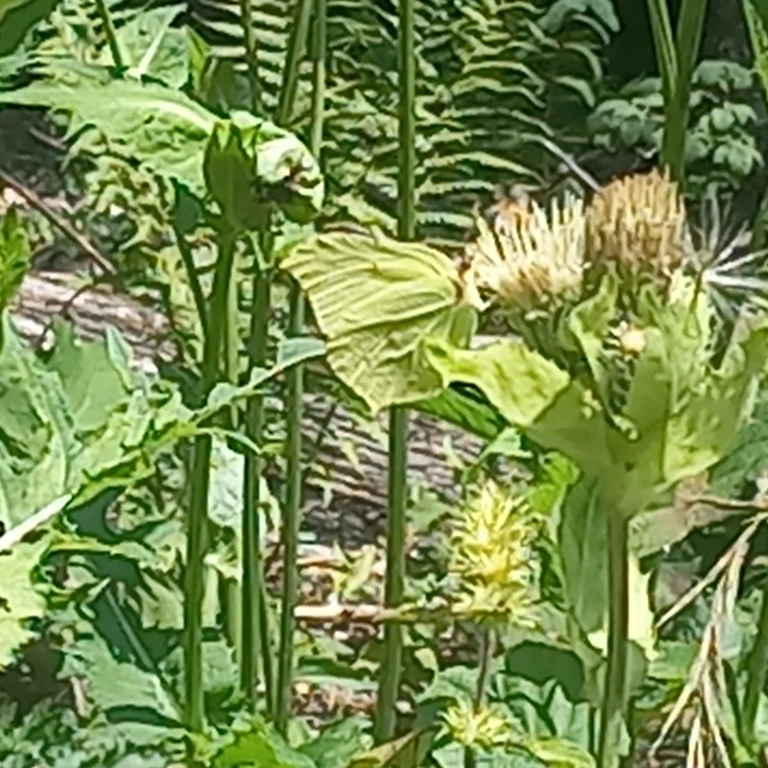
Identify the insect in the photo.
Gonepteryx rhamni
